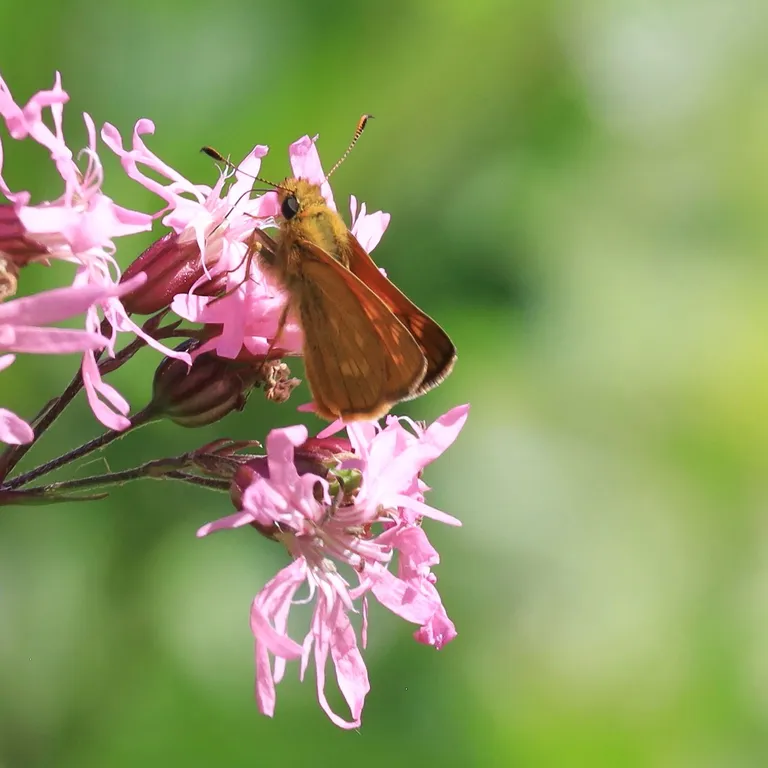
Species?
Ochlodes sylvanus (also Ochlodes venata)
